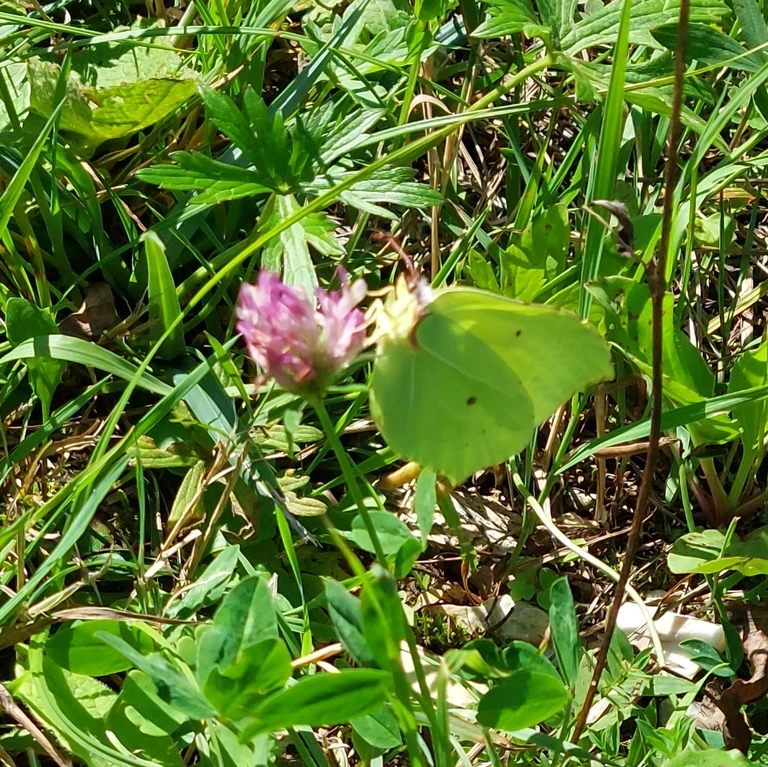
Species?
Gonepteryx rhamni
